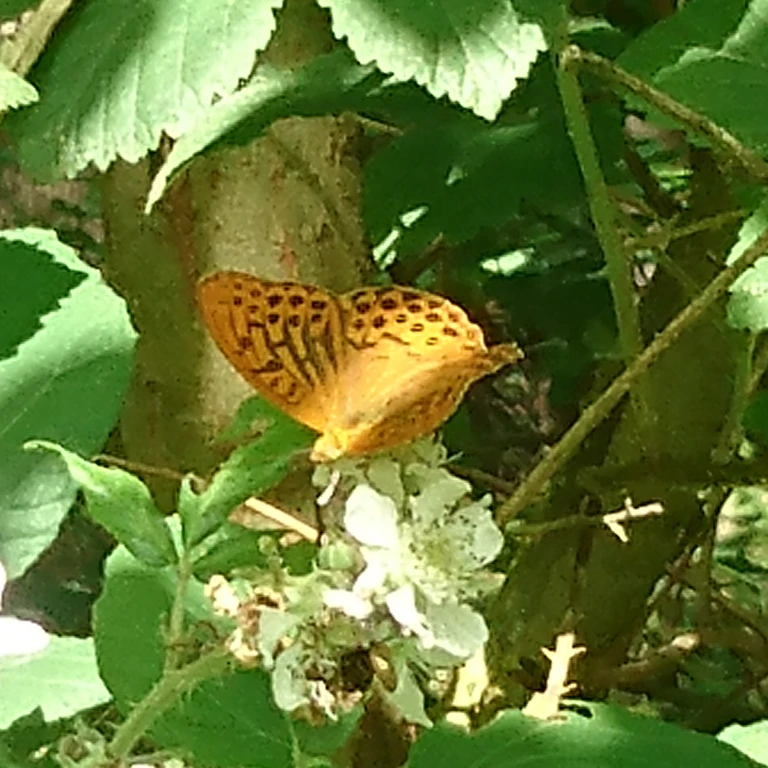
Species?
Argynnis paphia
